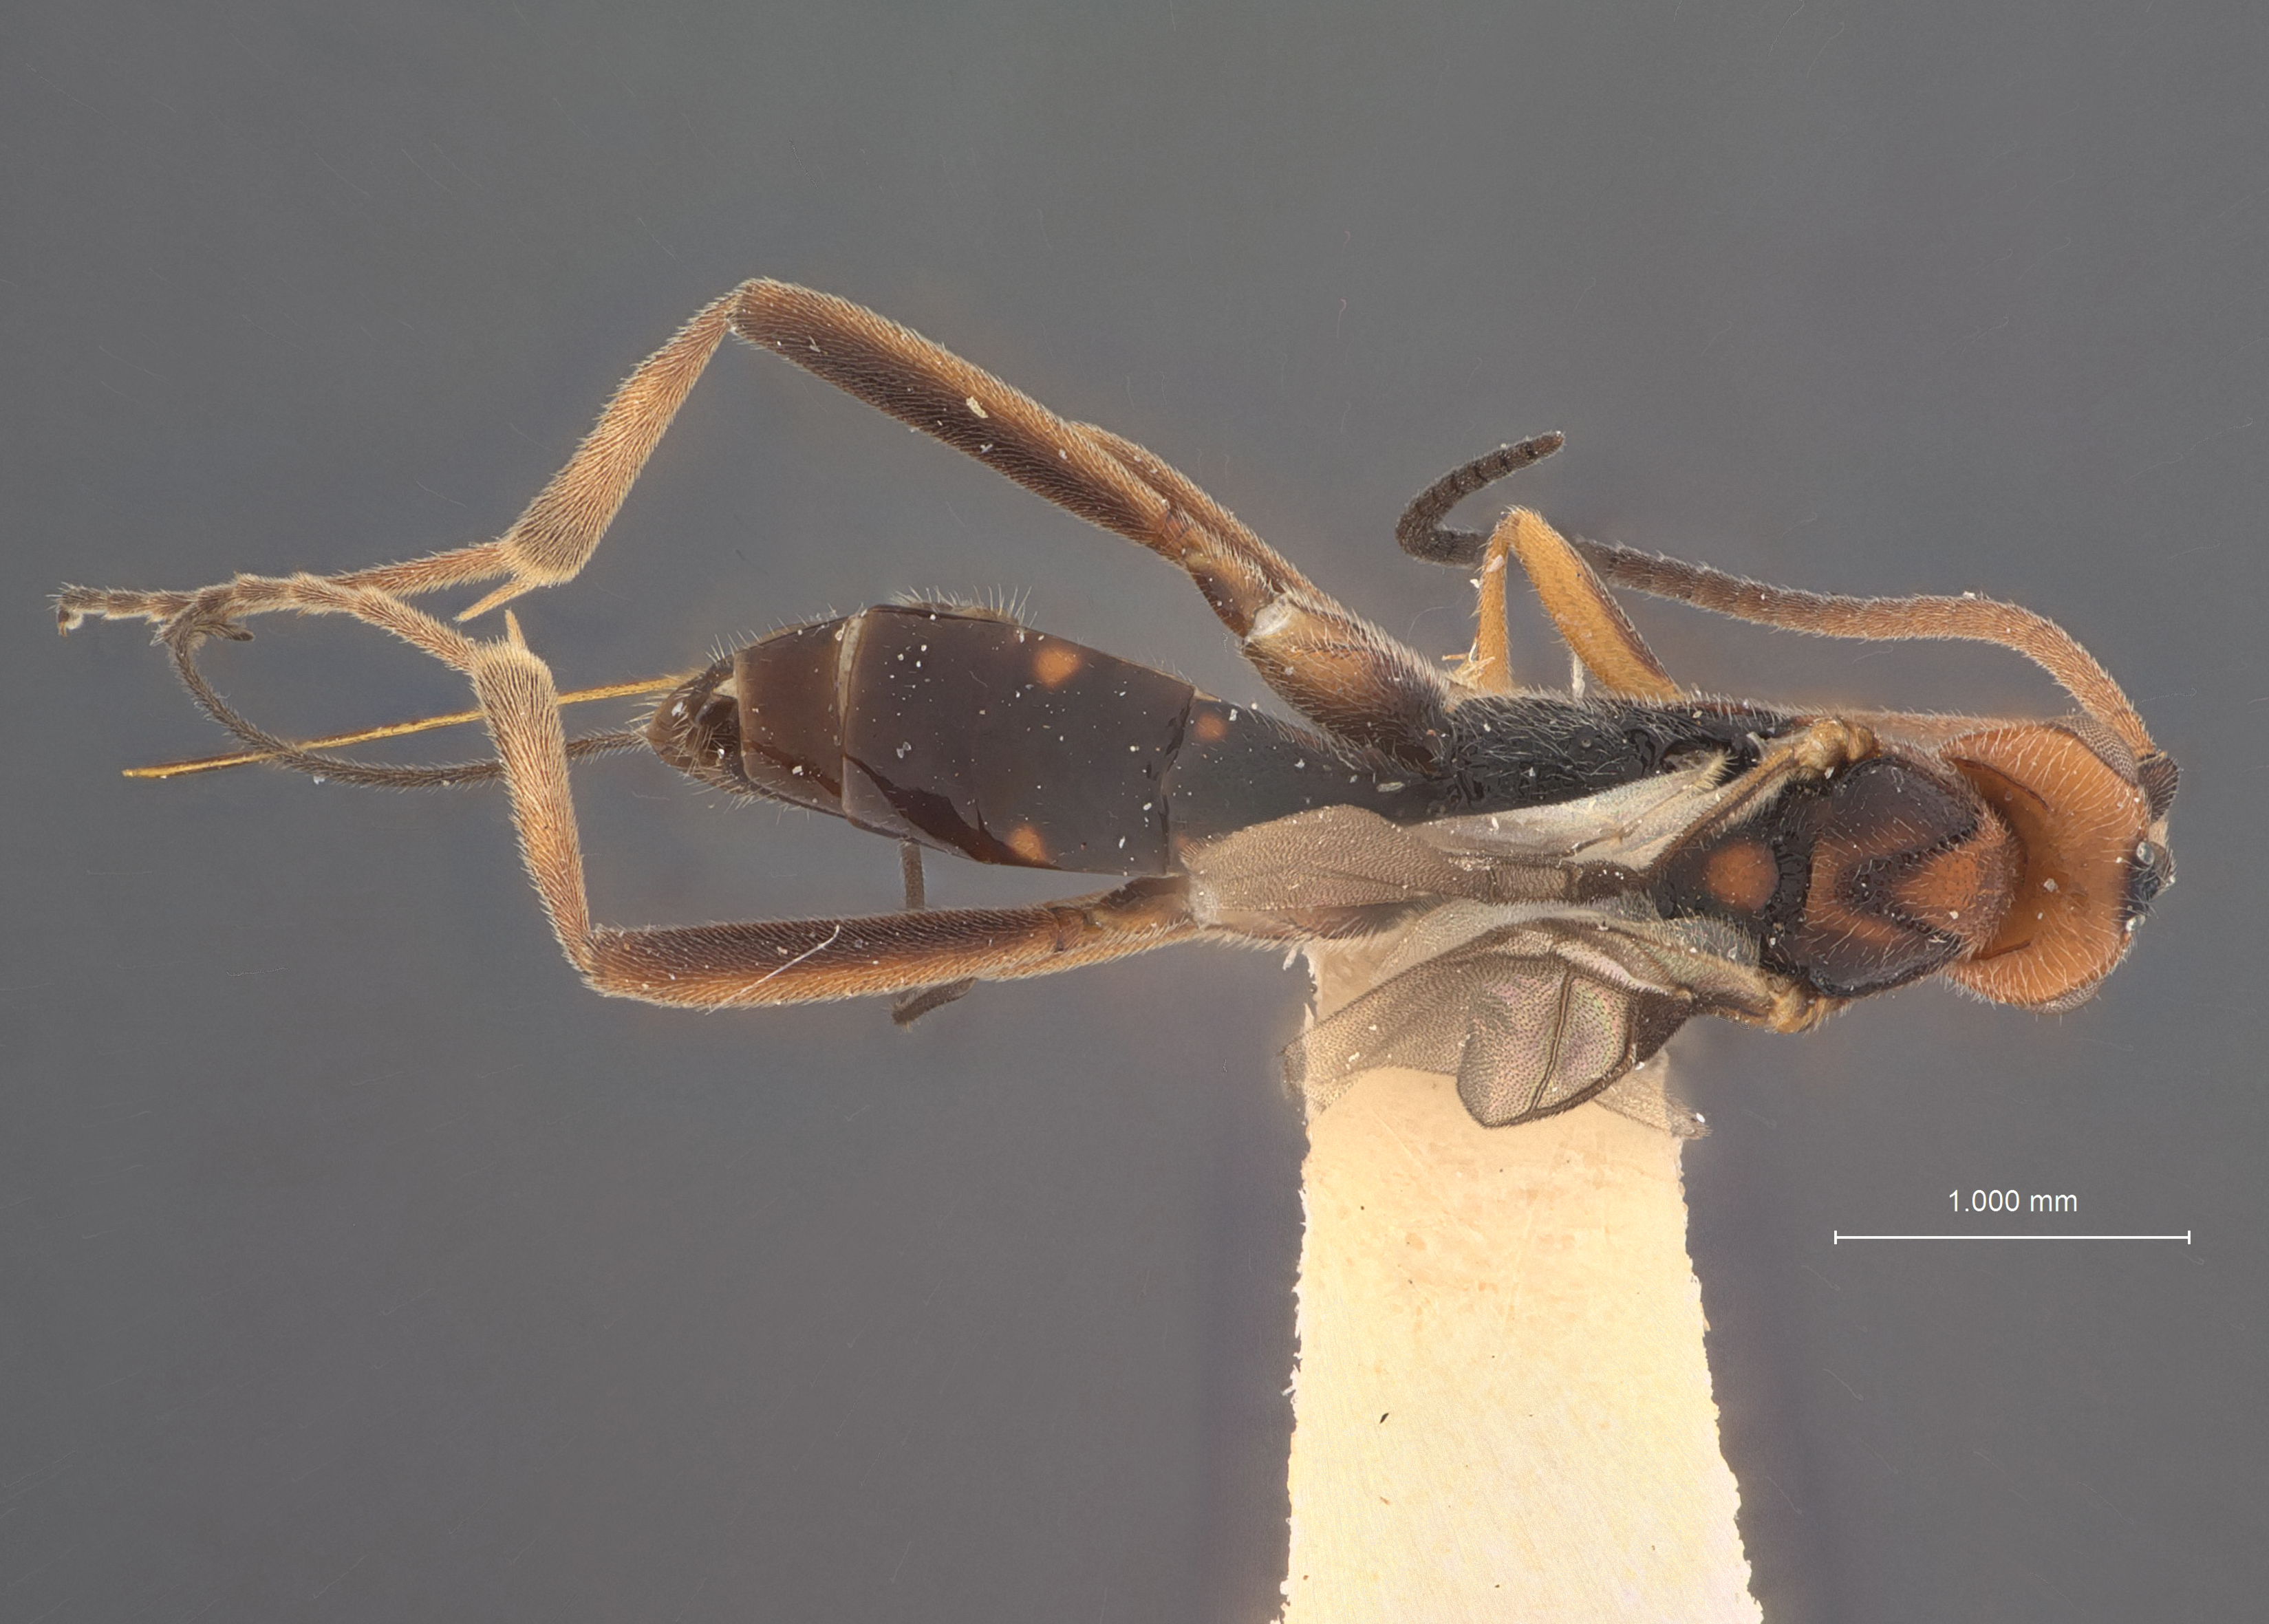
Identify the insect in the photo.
Orgilus medicaginis
